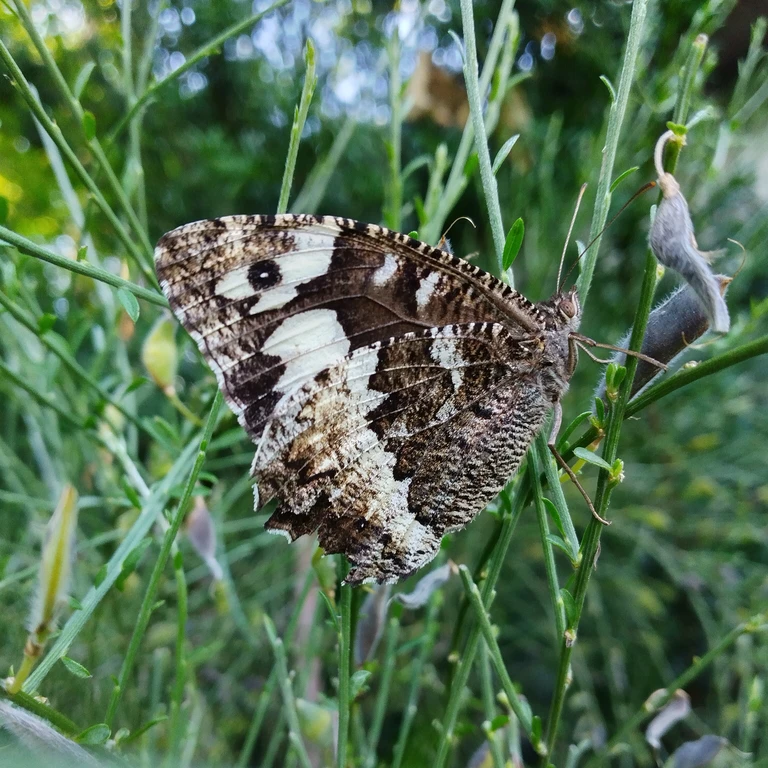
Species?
Brintesia circe
